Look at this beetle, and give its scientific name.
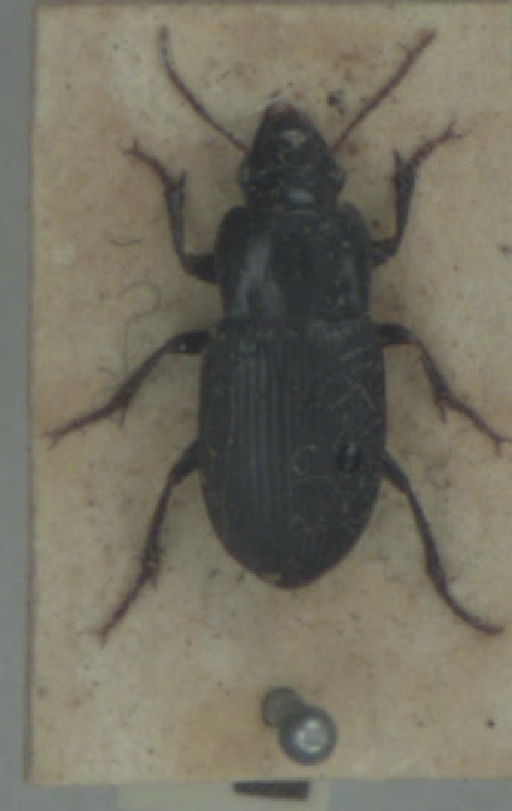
Harpalus rufipalpis
